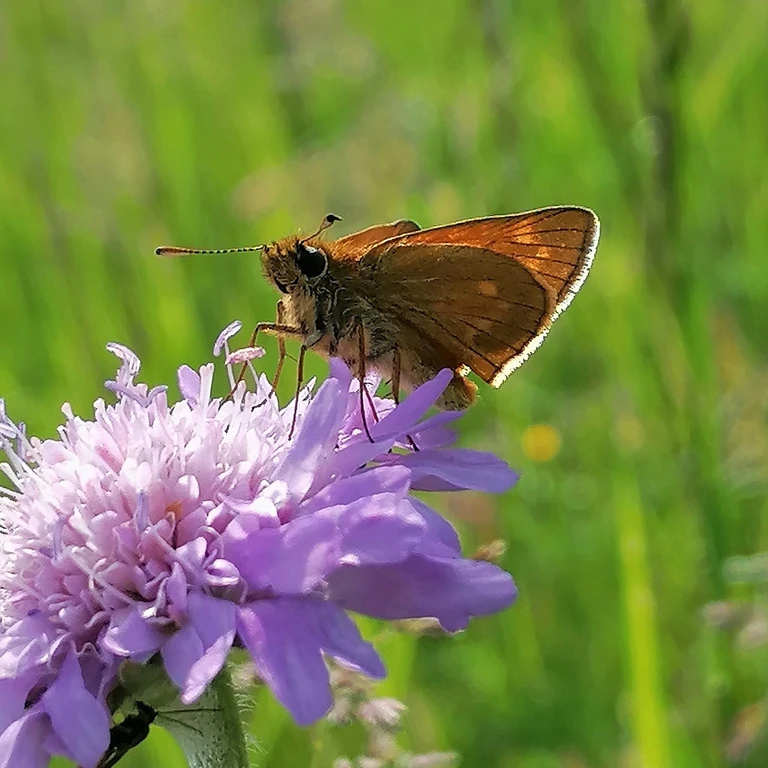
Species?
Ochlodes sylvanus (also Ochlodes venata)
